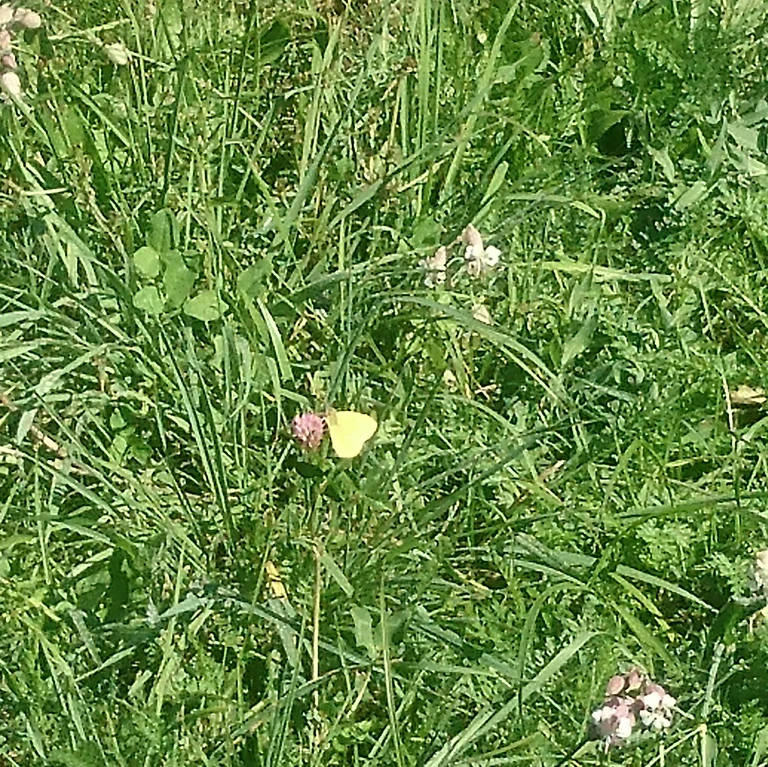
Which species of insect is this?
Colias croceus
